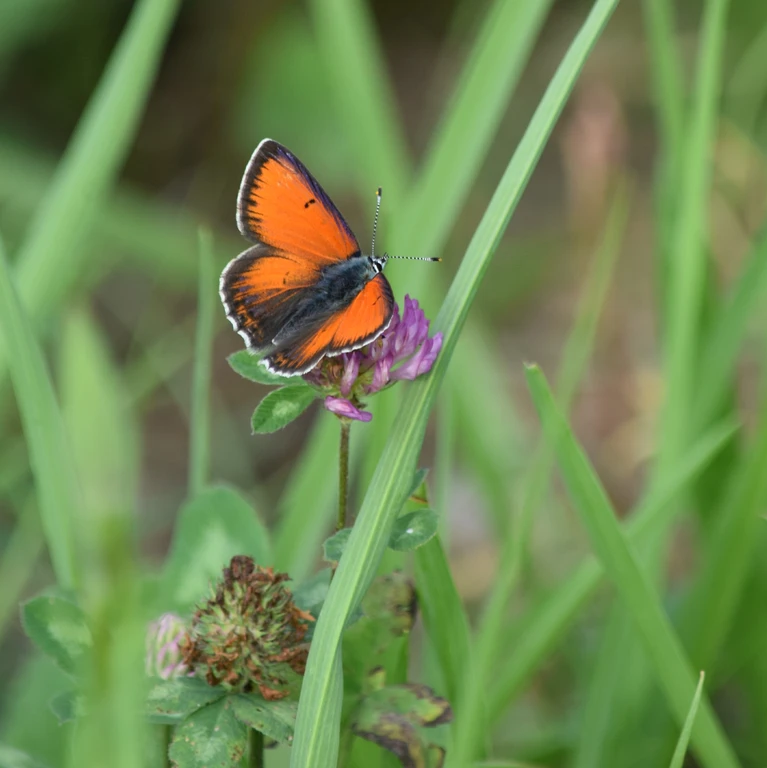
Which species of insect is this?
Lycaena hippothoe (also Palaeochrysophanus hippothoe)
